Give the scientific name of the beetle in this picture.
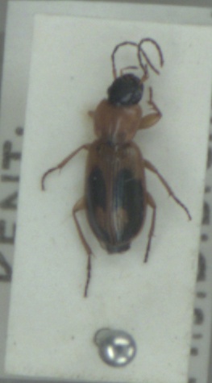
Badister bullatus
